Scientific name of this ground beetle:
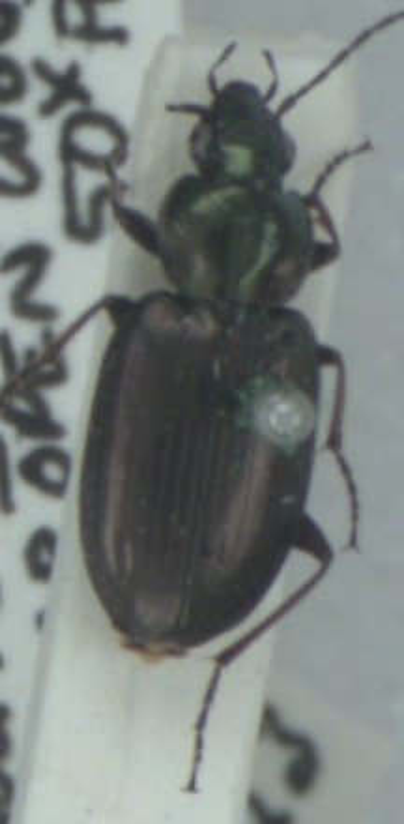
Agonum muelleri
